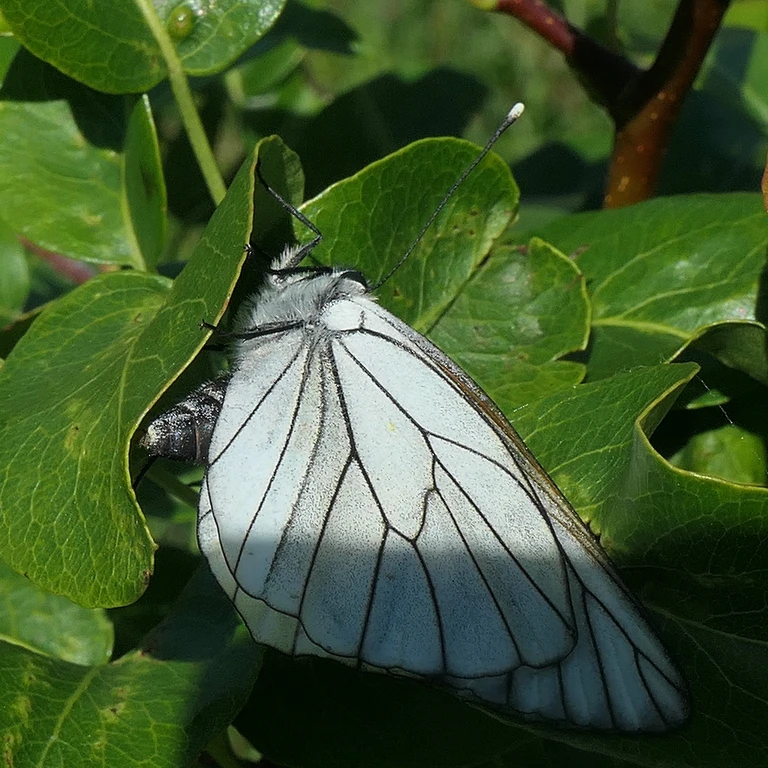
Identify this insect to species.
Aporia crataegi
